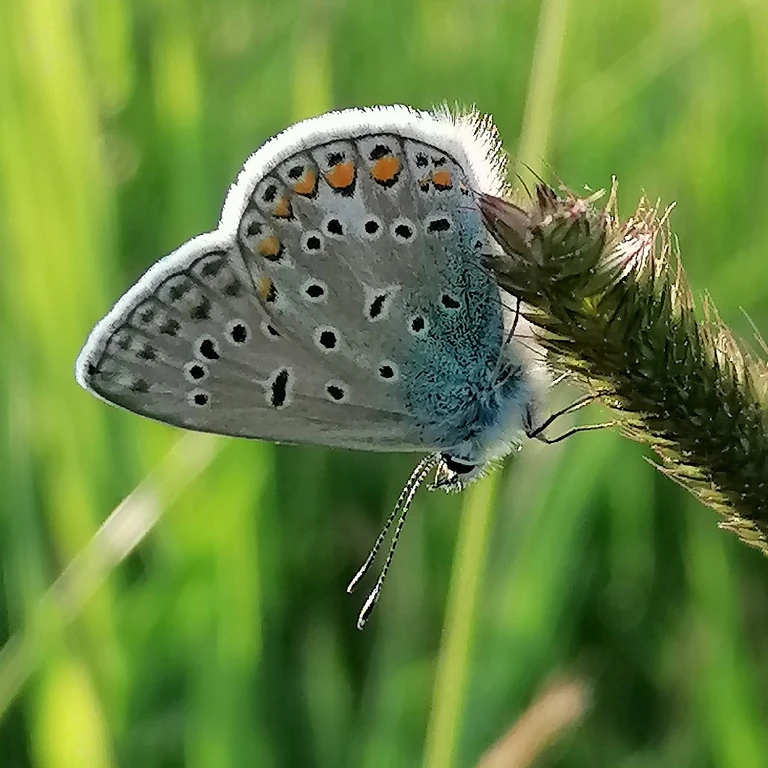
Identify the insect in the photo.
Polyommatus icarus
